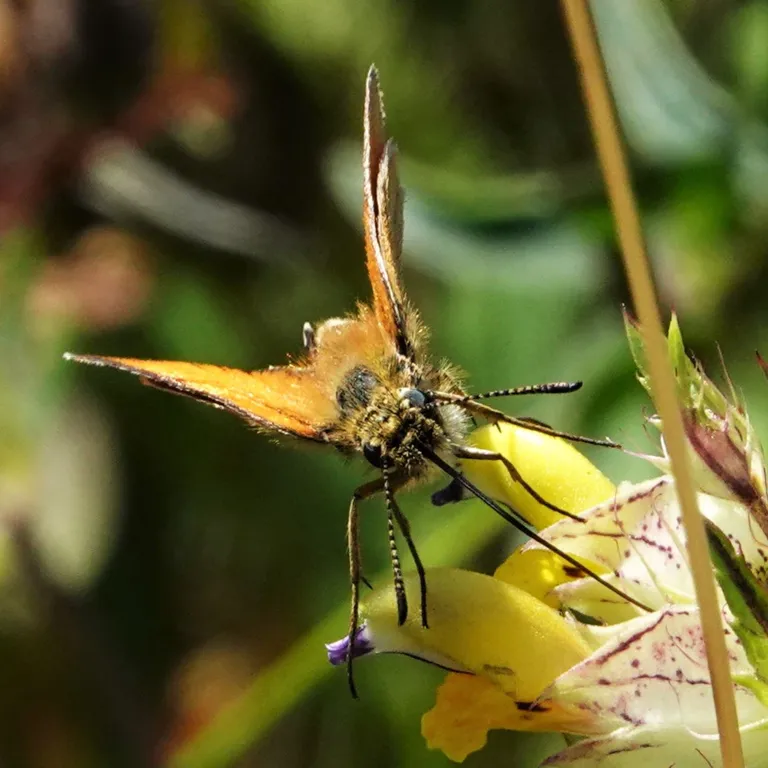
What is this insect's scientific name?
Thymelicus lineola
